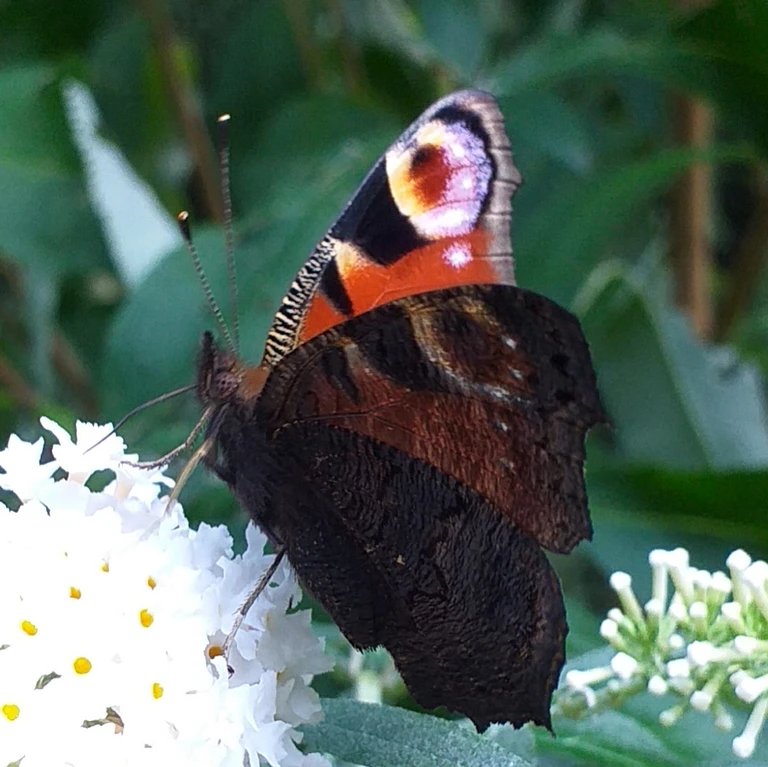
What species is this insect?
Aglais io
